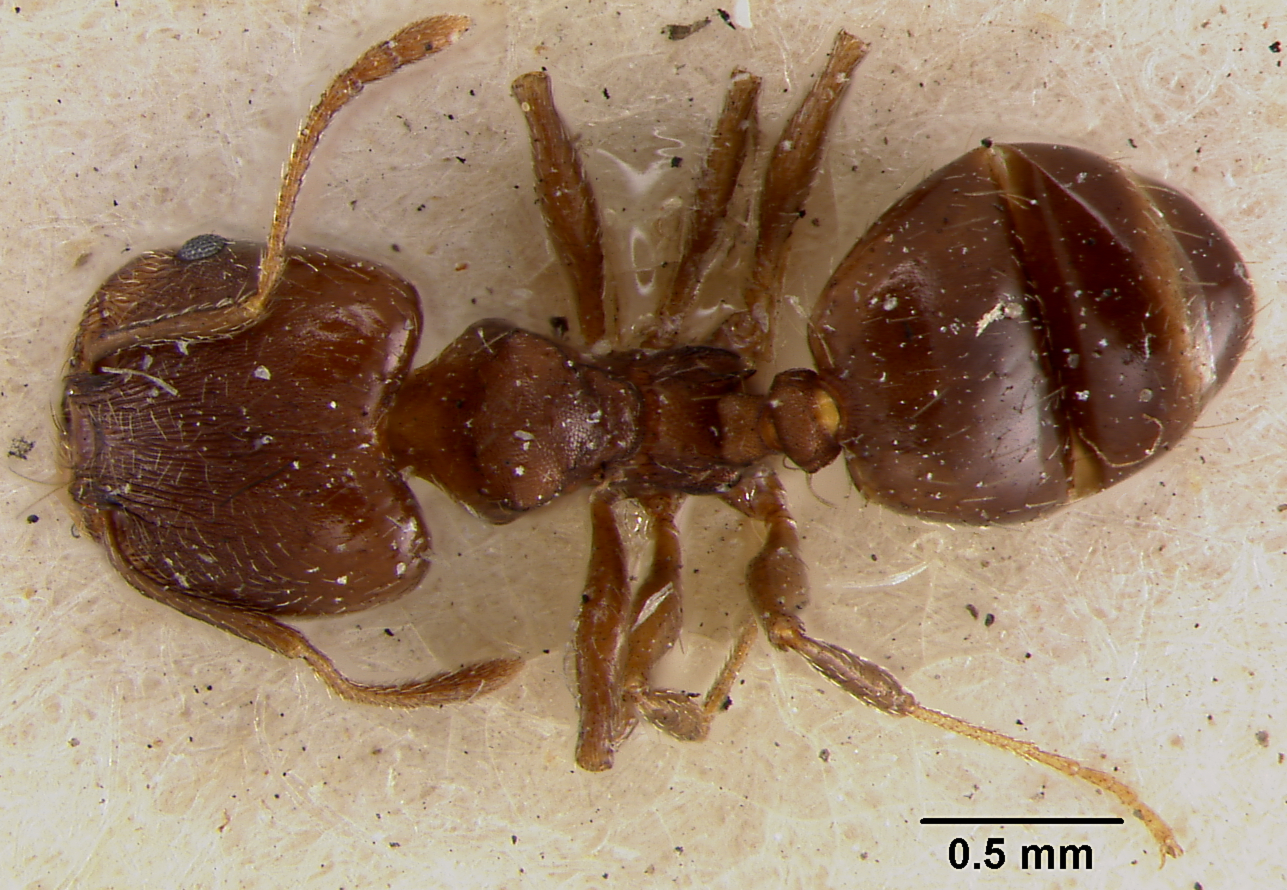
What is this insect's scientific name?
Pheidole sciophila
